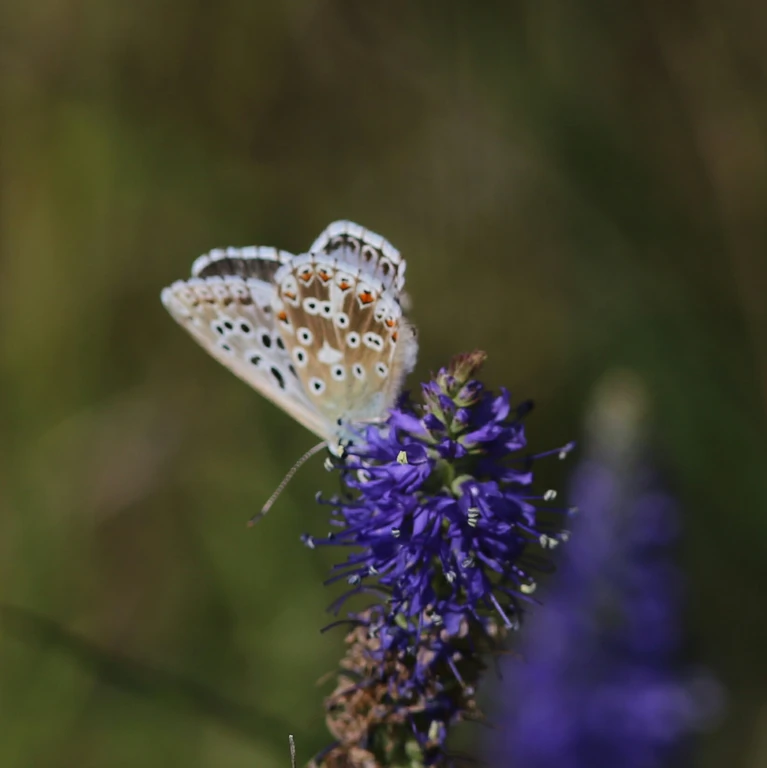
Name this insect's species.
Lysandra coridon
